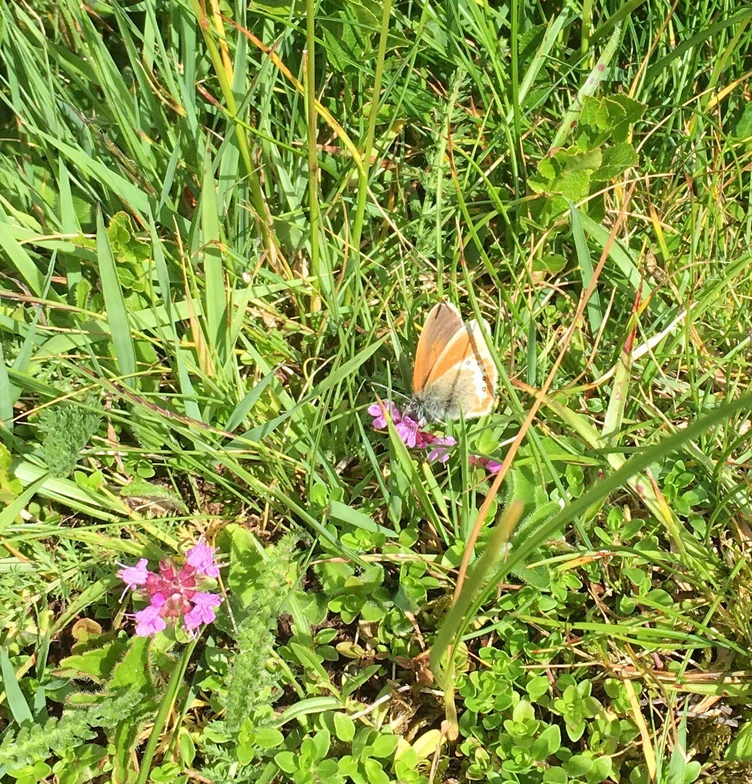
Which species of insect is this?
Coenonympha gardetta
